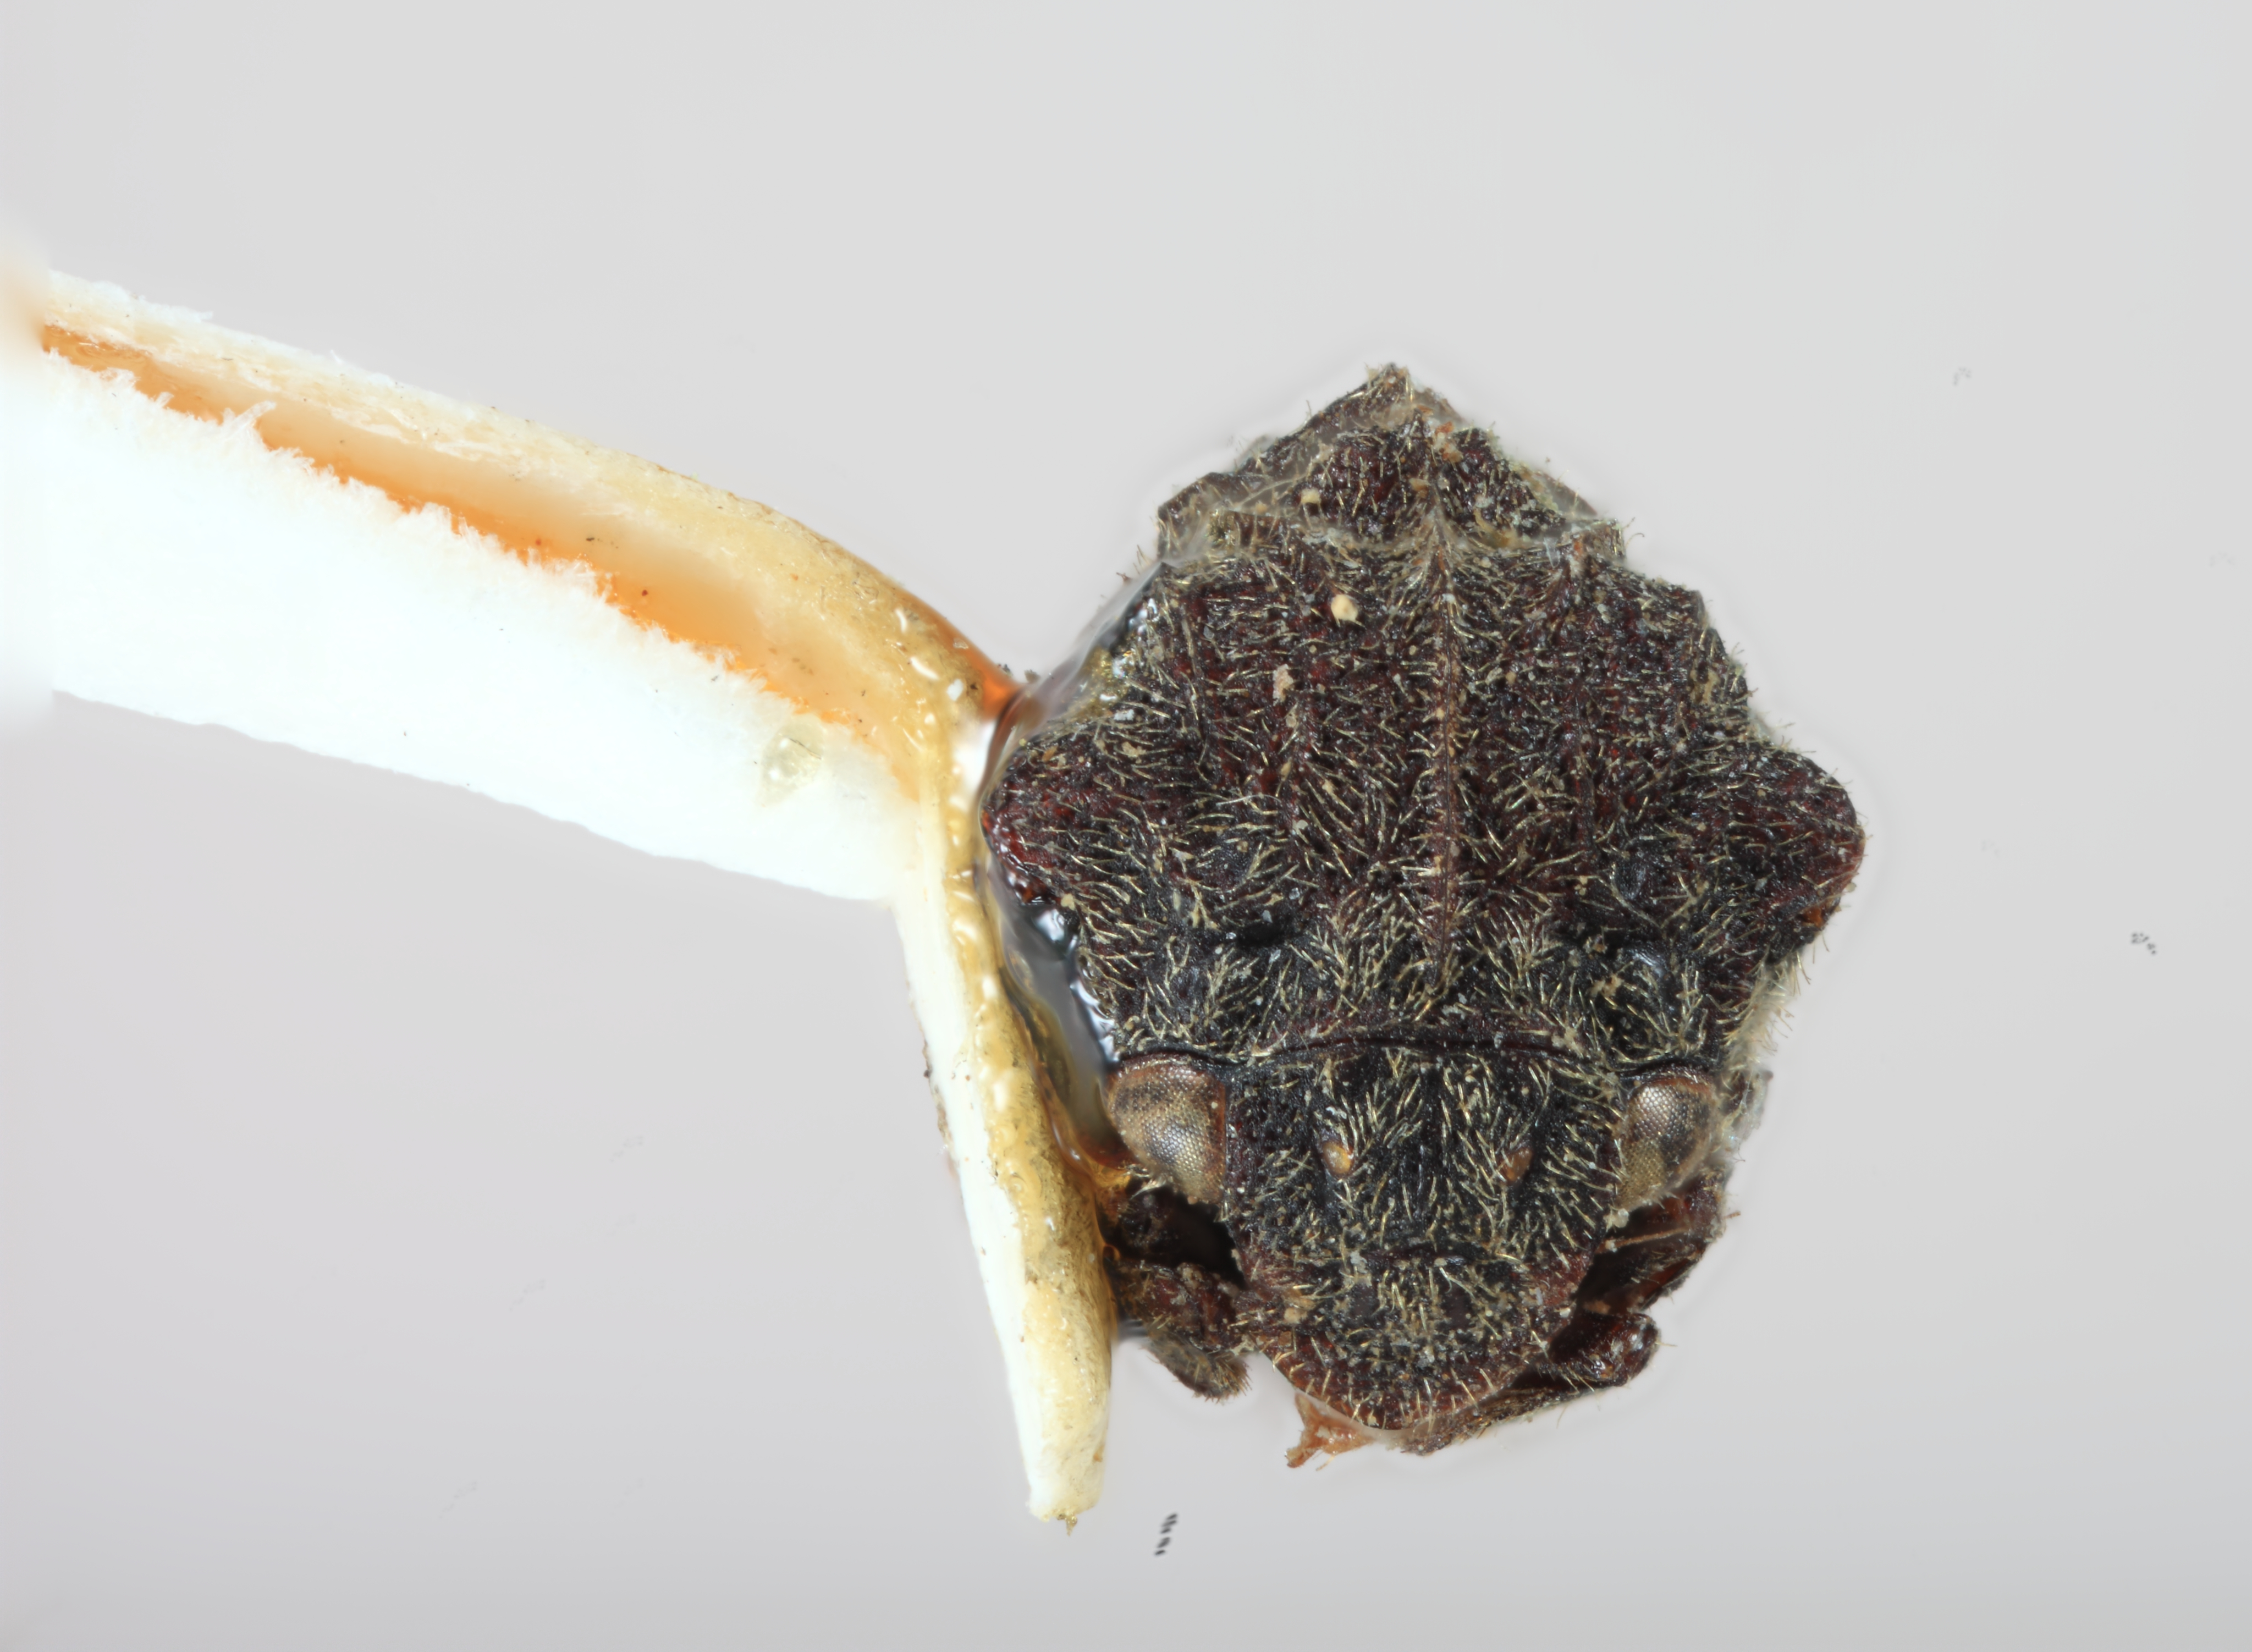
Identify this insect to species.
Bolbonota binodasa
